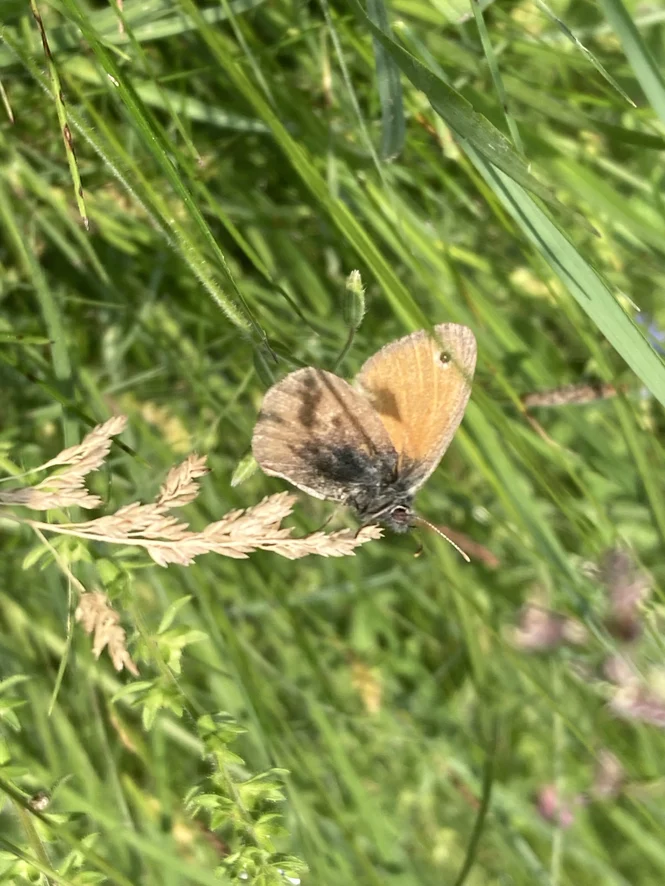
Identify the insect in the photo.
Coenonympha pamphilus
